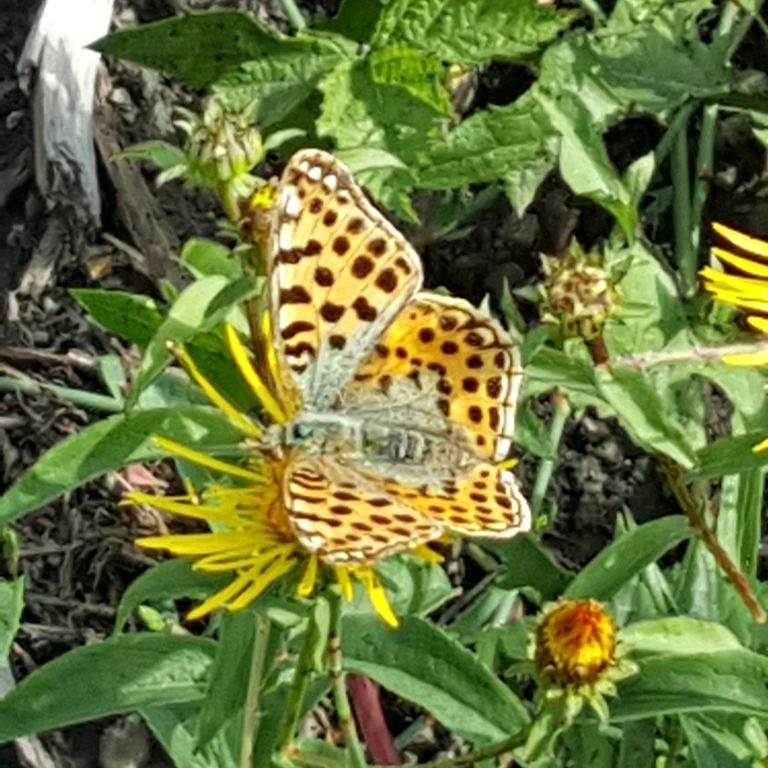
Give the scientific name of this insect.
Issoria lathonia
